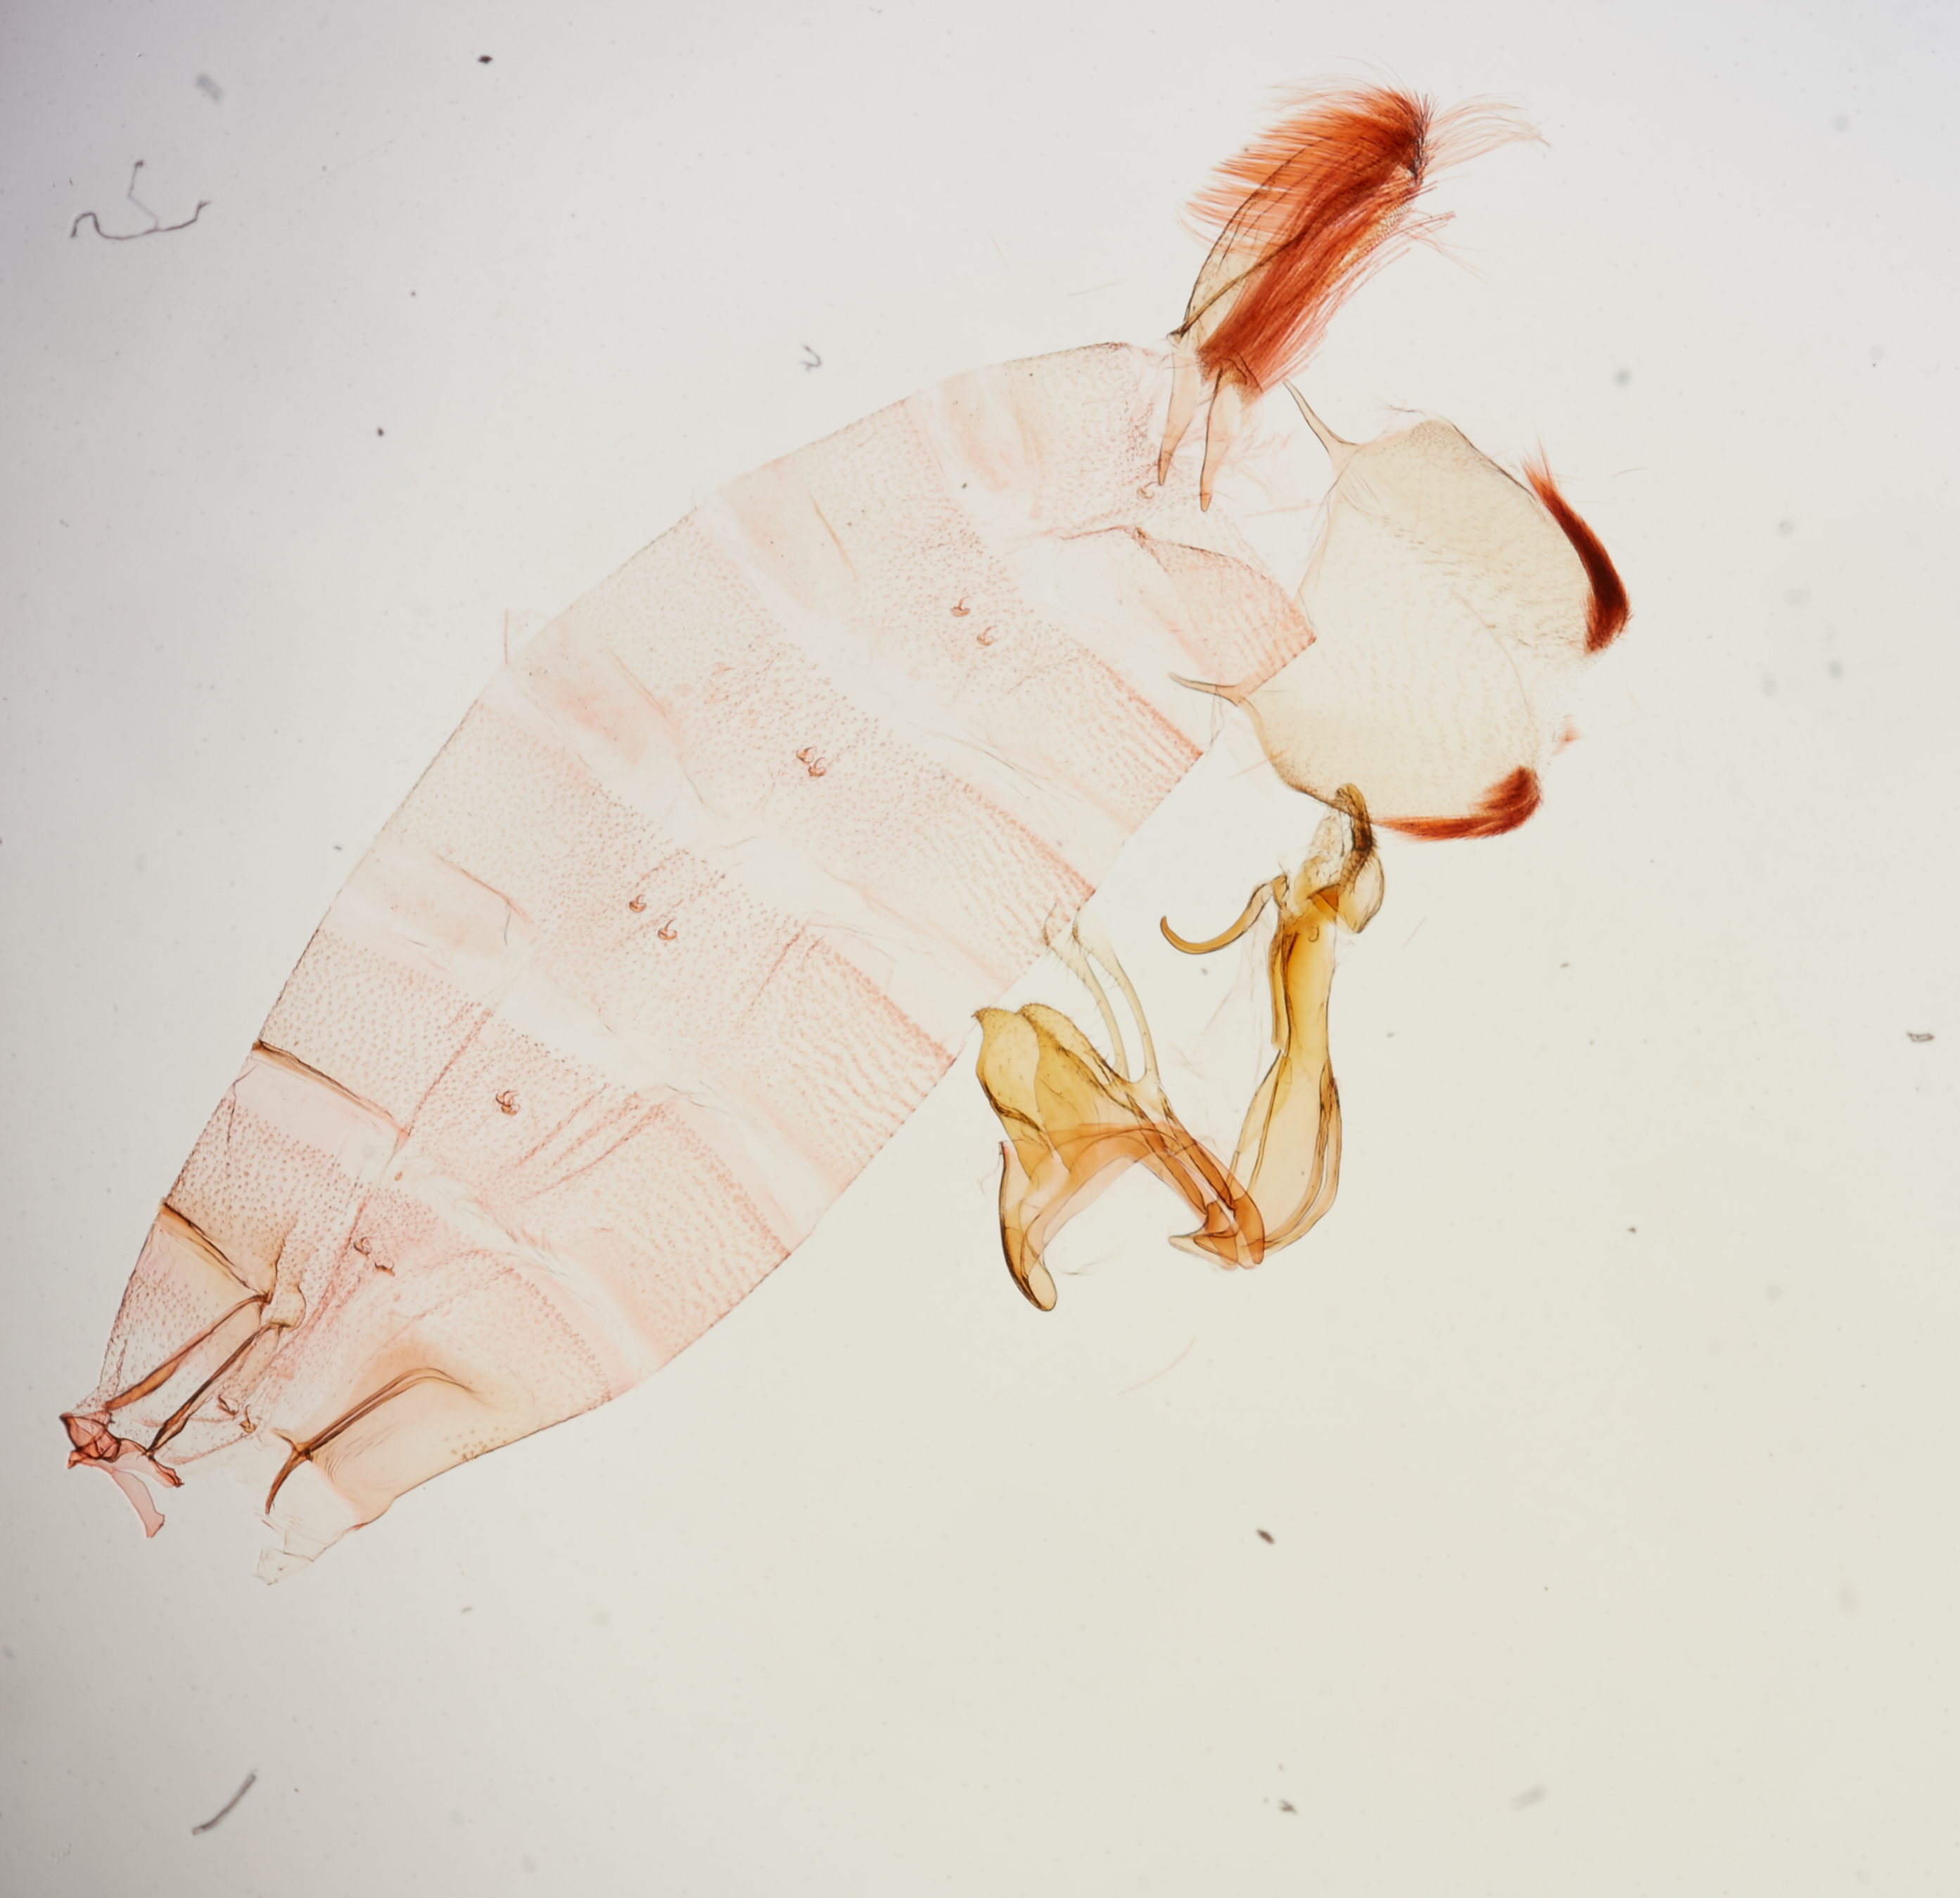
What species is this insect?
Filatima sperryi
